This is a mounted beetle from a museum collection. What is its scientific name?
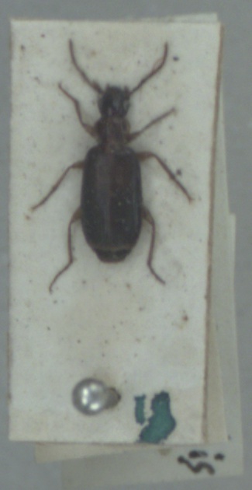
Dromius meridionalis
